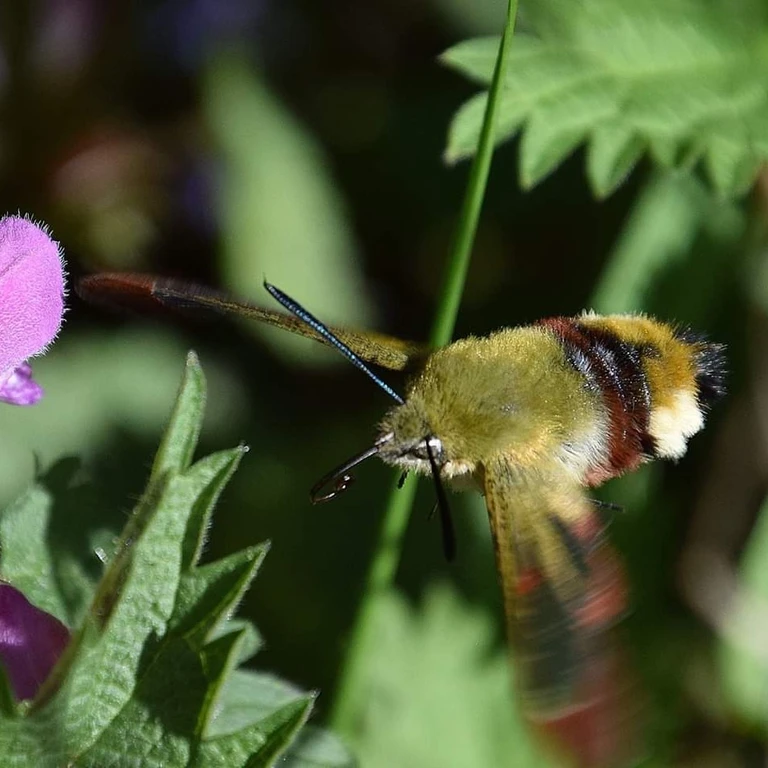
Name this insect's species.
Hemaris fuciformis
